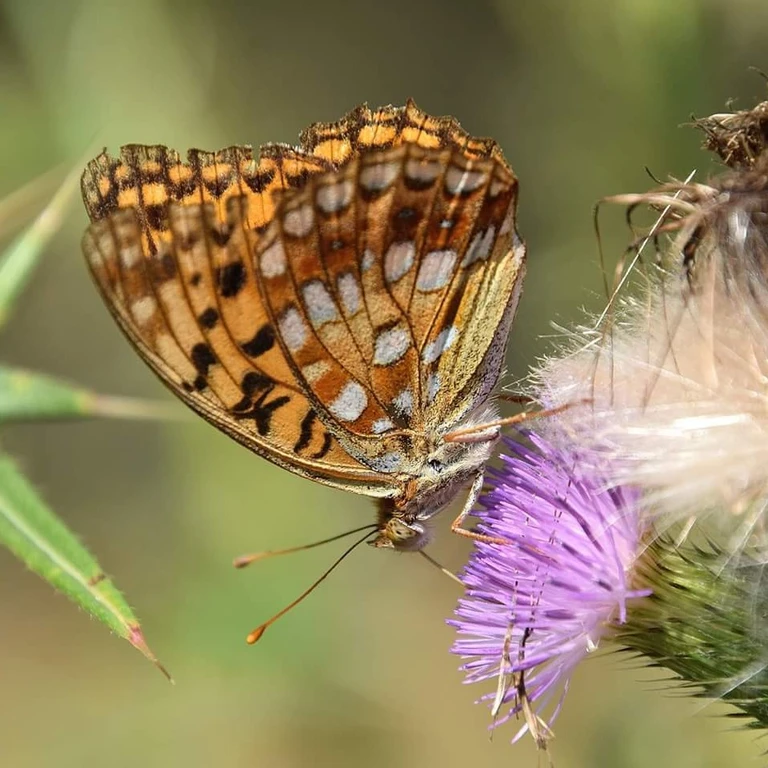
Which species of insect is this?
Fabriciana adippe
